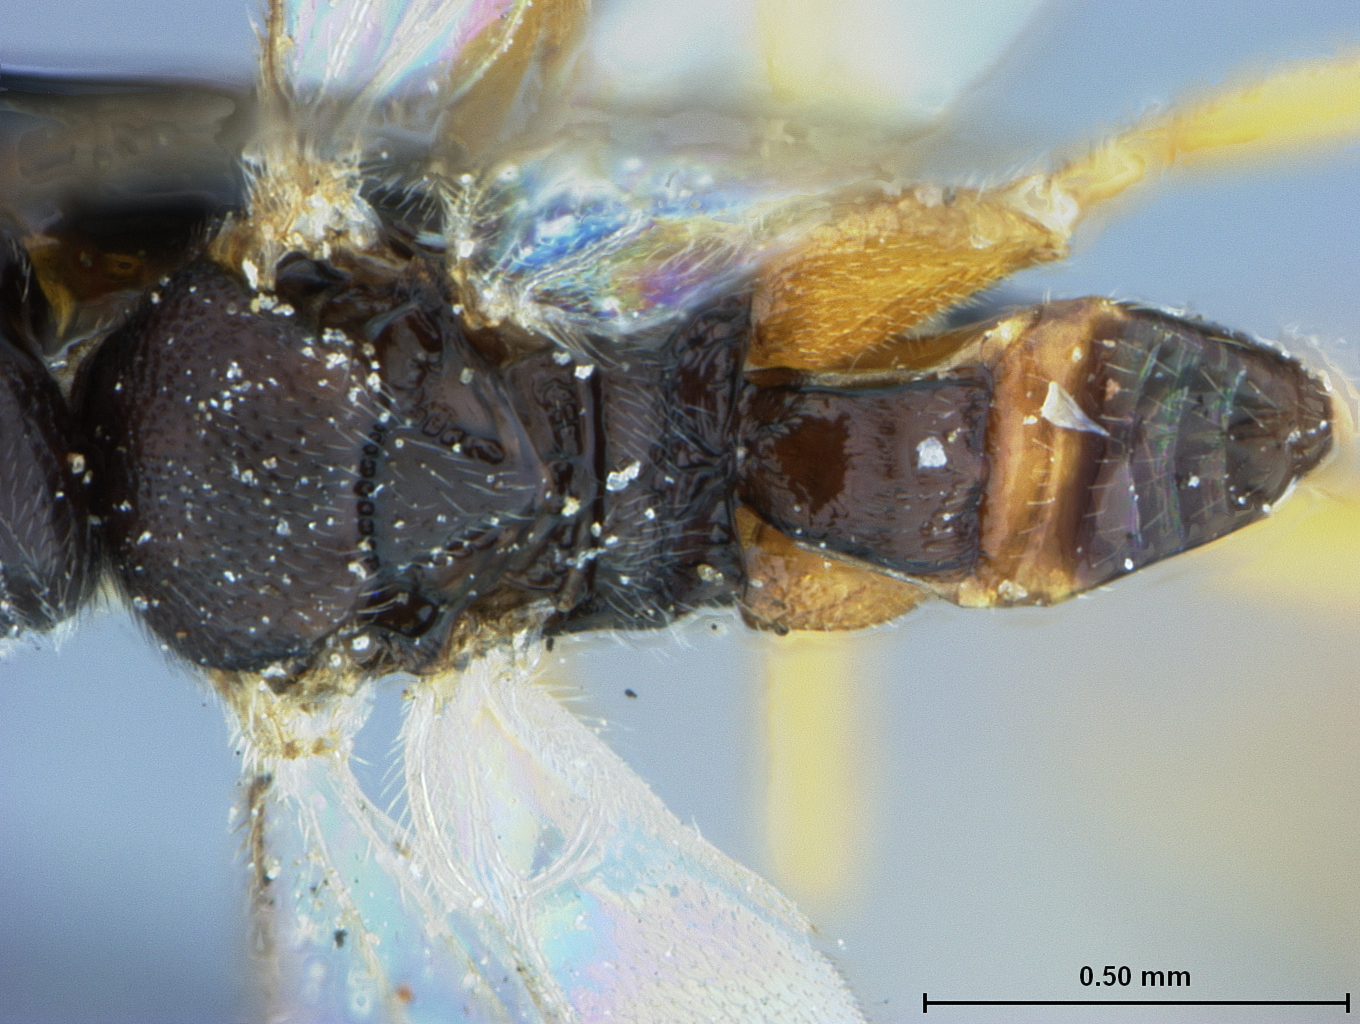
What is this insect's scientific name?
Protapanteles recurvariae
